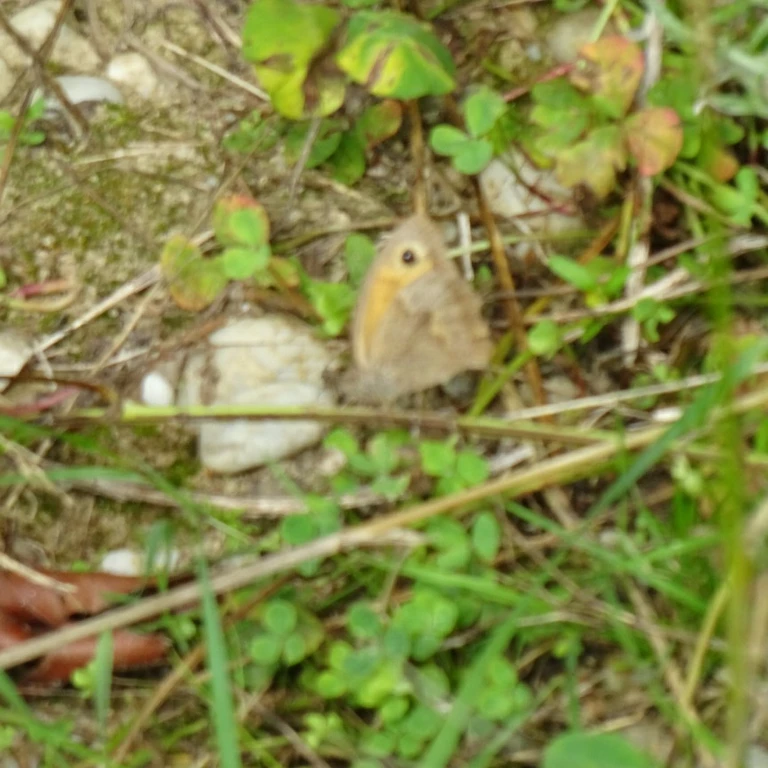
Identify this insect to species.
Maniola jurtina
